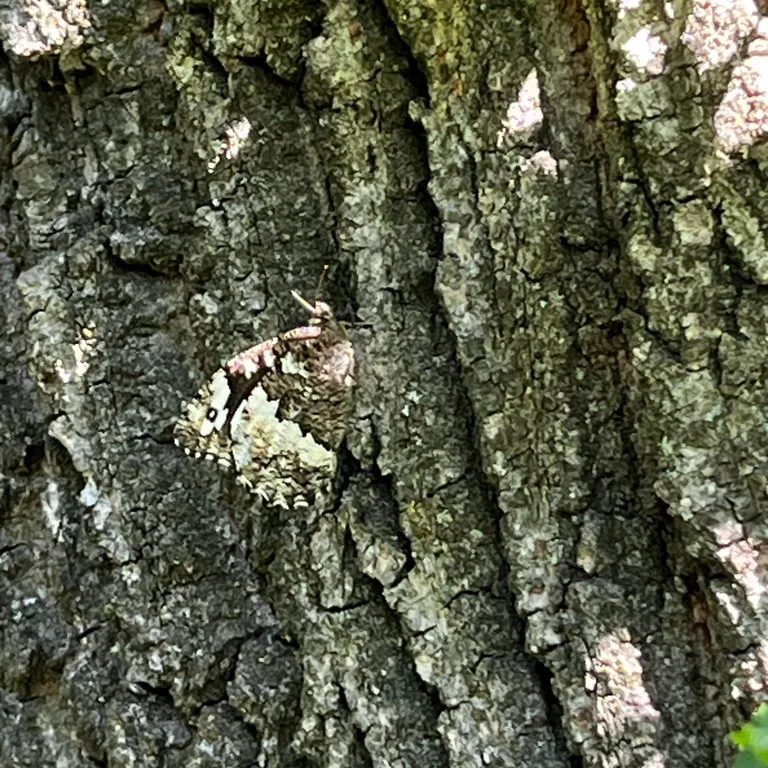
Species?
Brintesia circe
